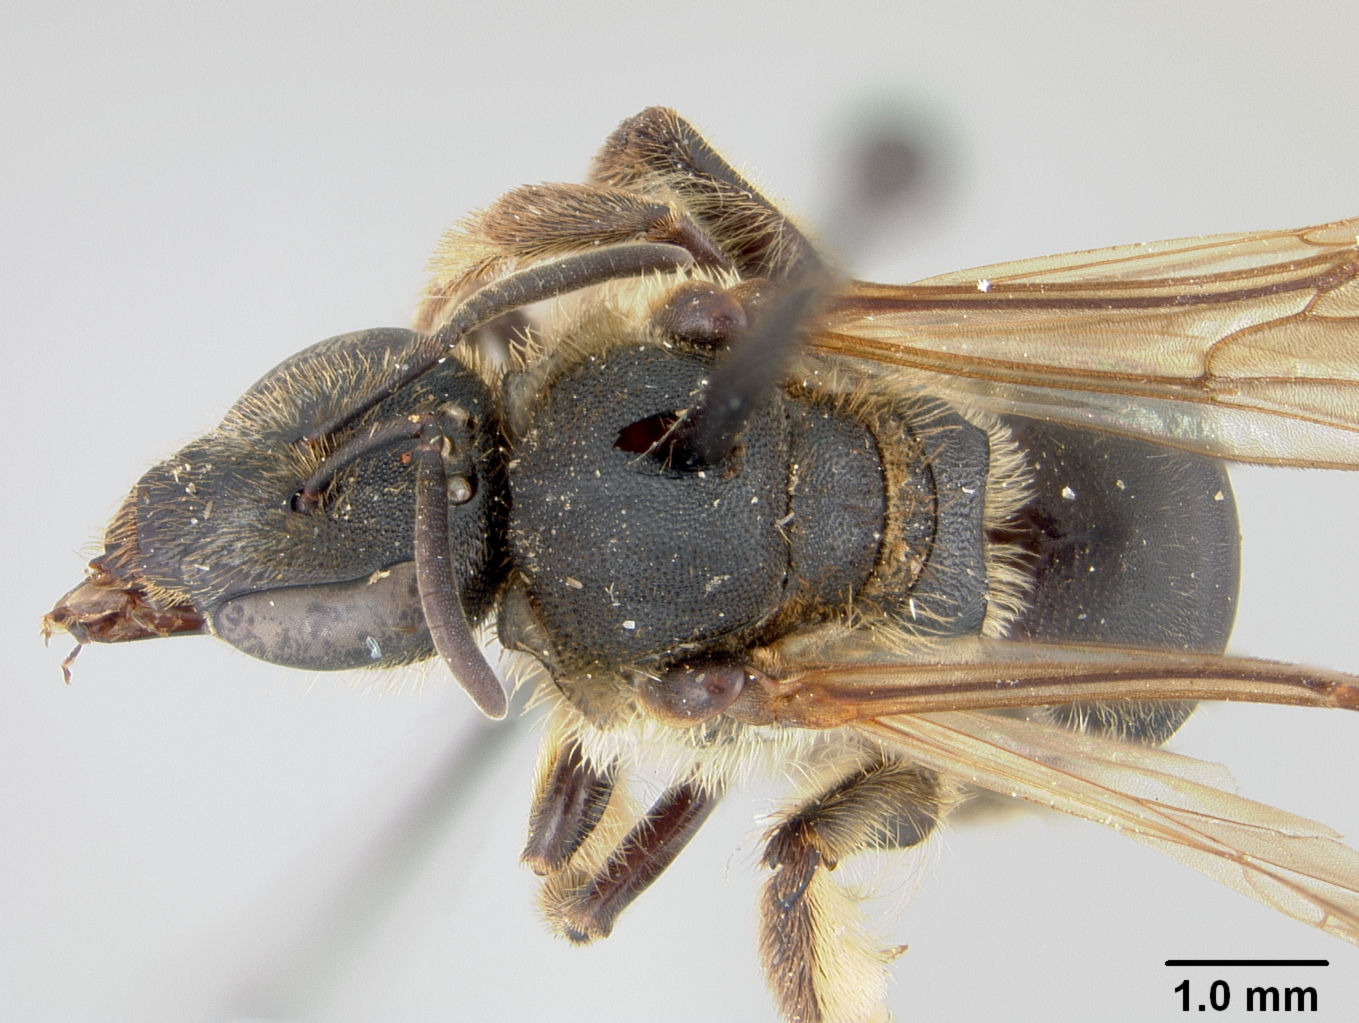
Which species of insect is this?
Halictus tacitus
